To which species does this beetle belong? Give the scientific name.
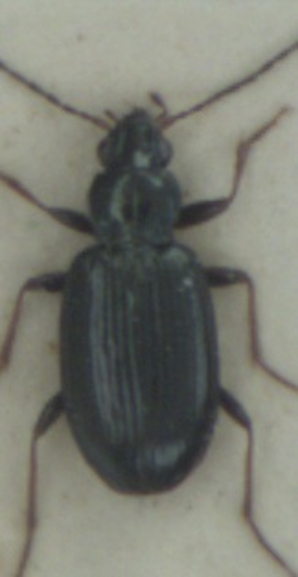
Bembidion tibiale
